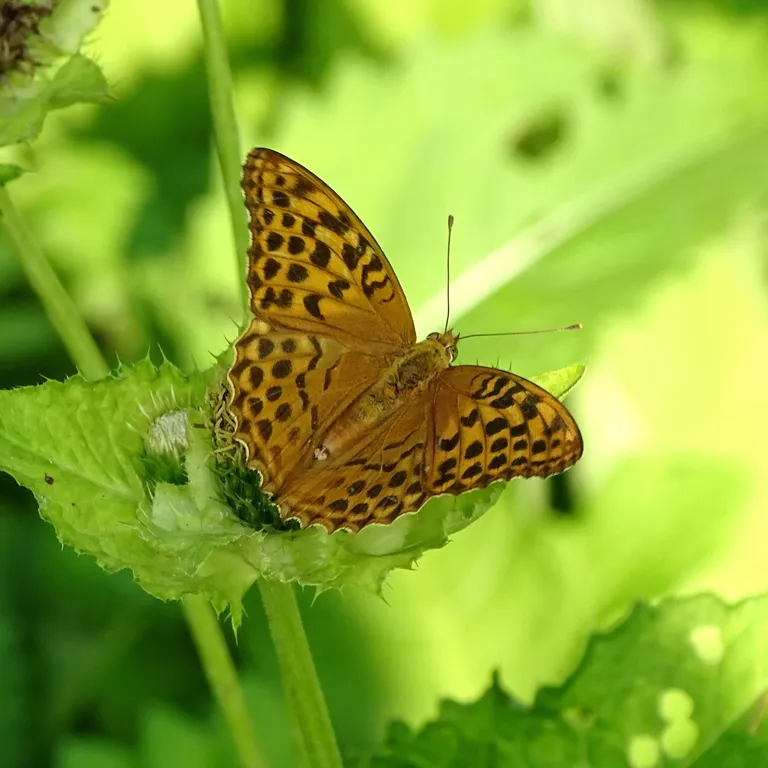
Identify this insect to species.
Argynnis paphia
